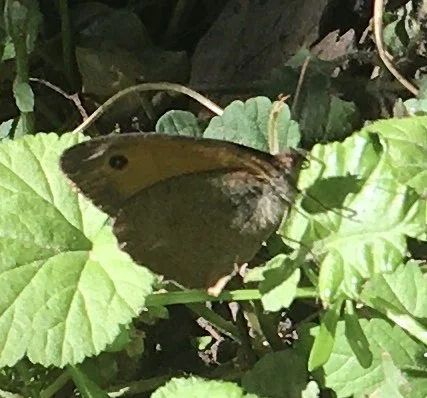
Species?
Maniola jurtina
